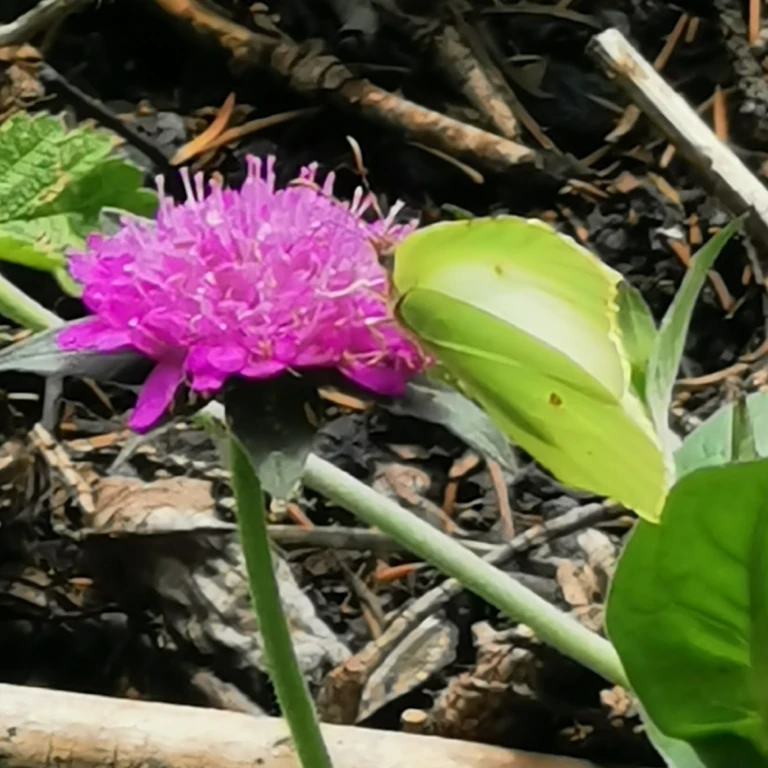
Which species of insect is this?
Gonepteryx rhamni
